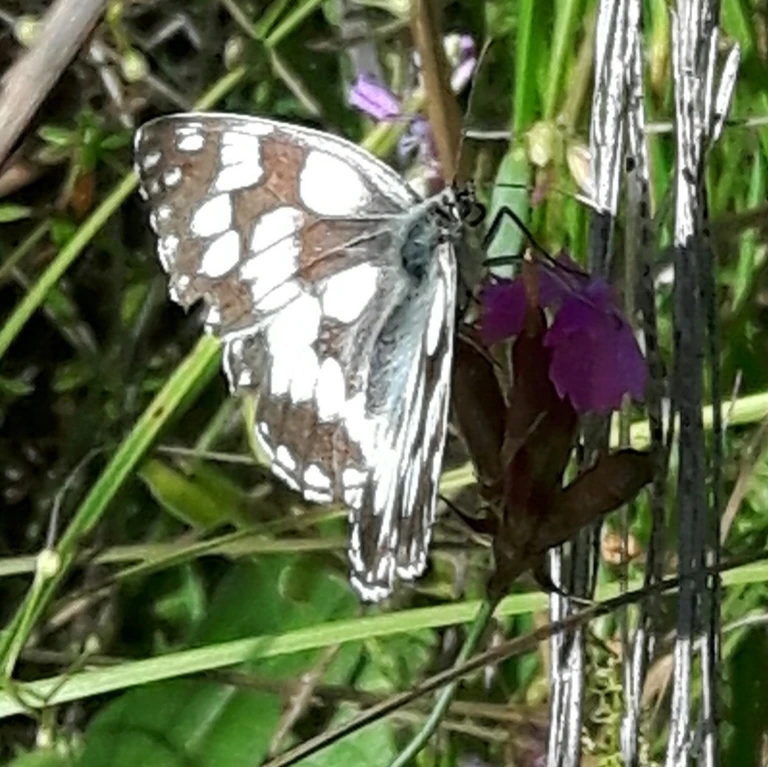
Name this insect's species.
Melanargia galathea
